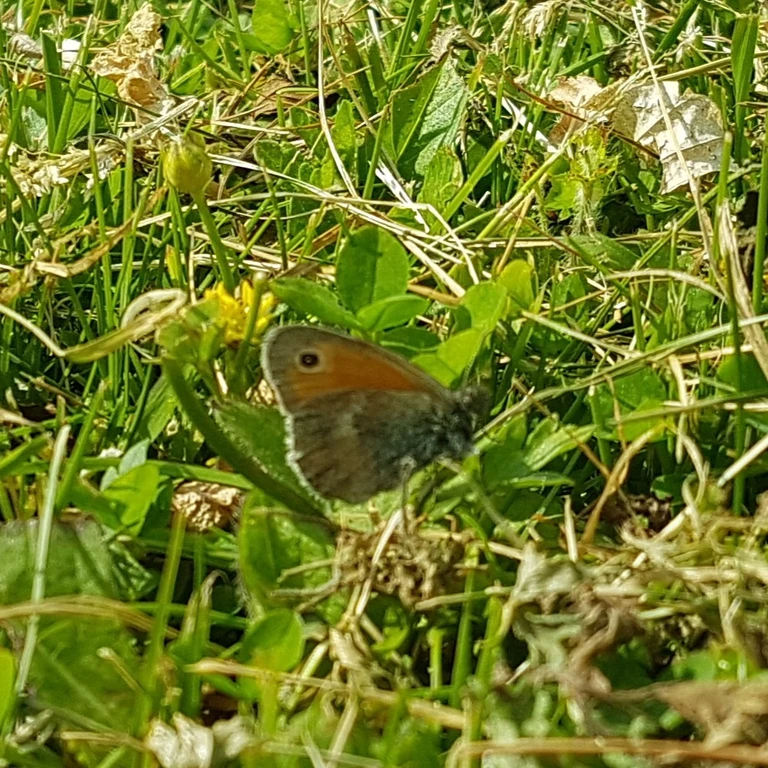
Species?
Coenonympha pamphilus
